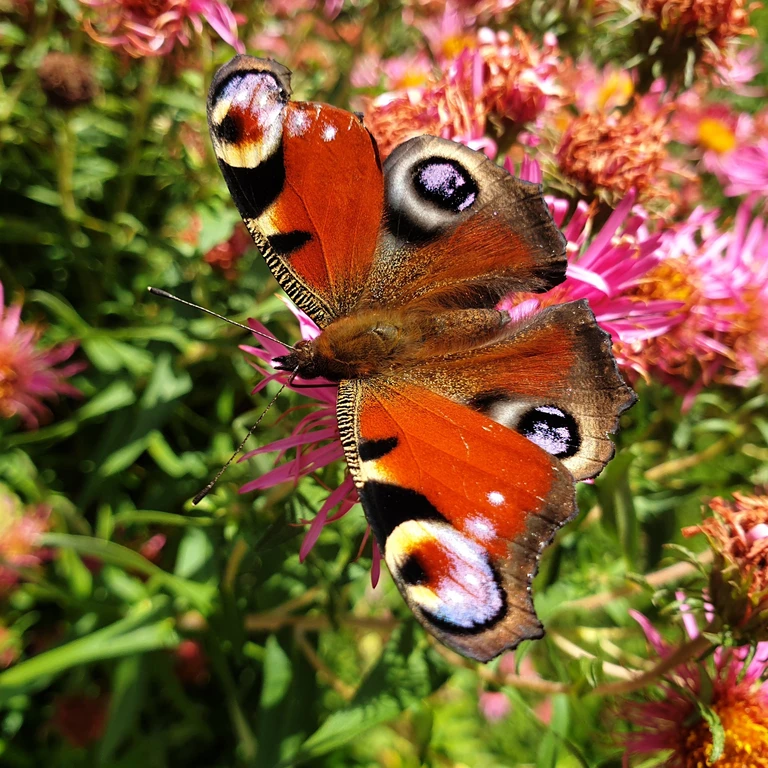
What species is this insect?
Aglais io
